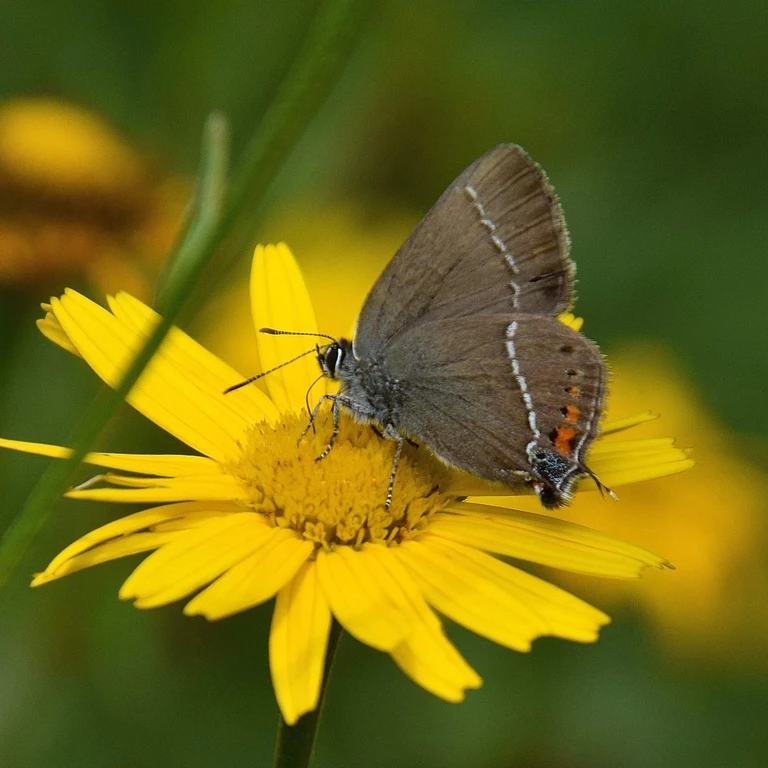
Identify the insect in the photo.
Satyrium spini (also Tuttiola spini)
